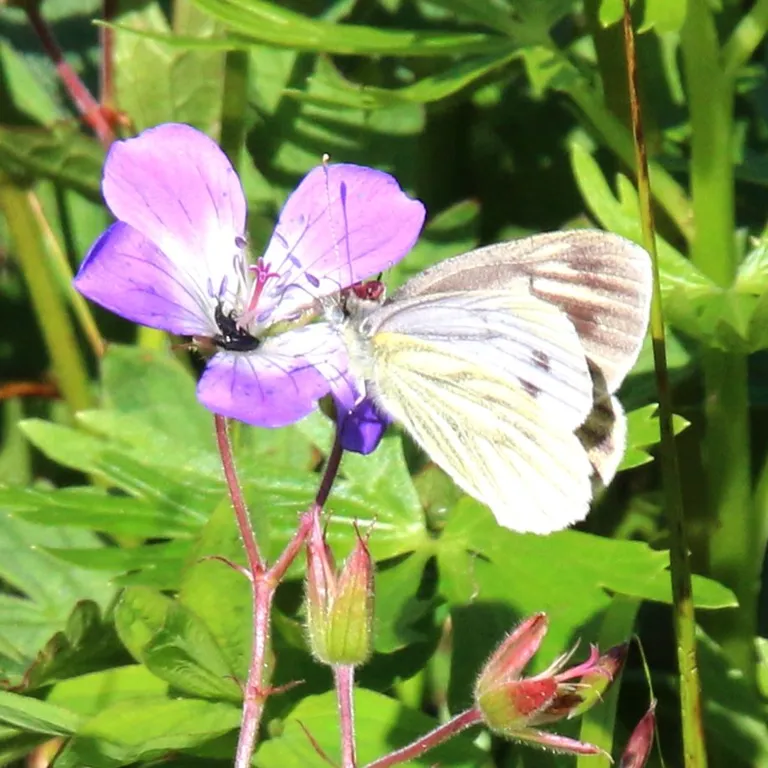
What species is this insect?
Pieris bryoniae
